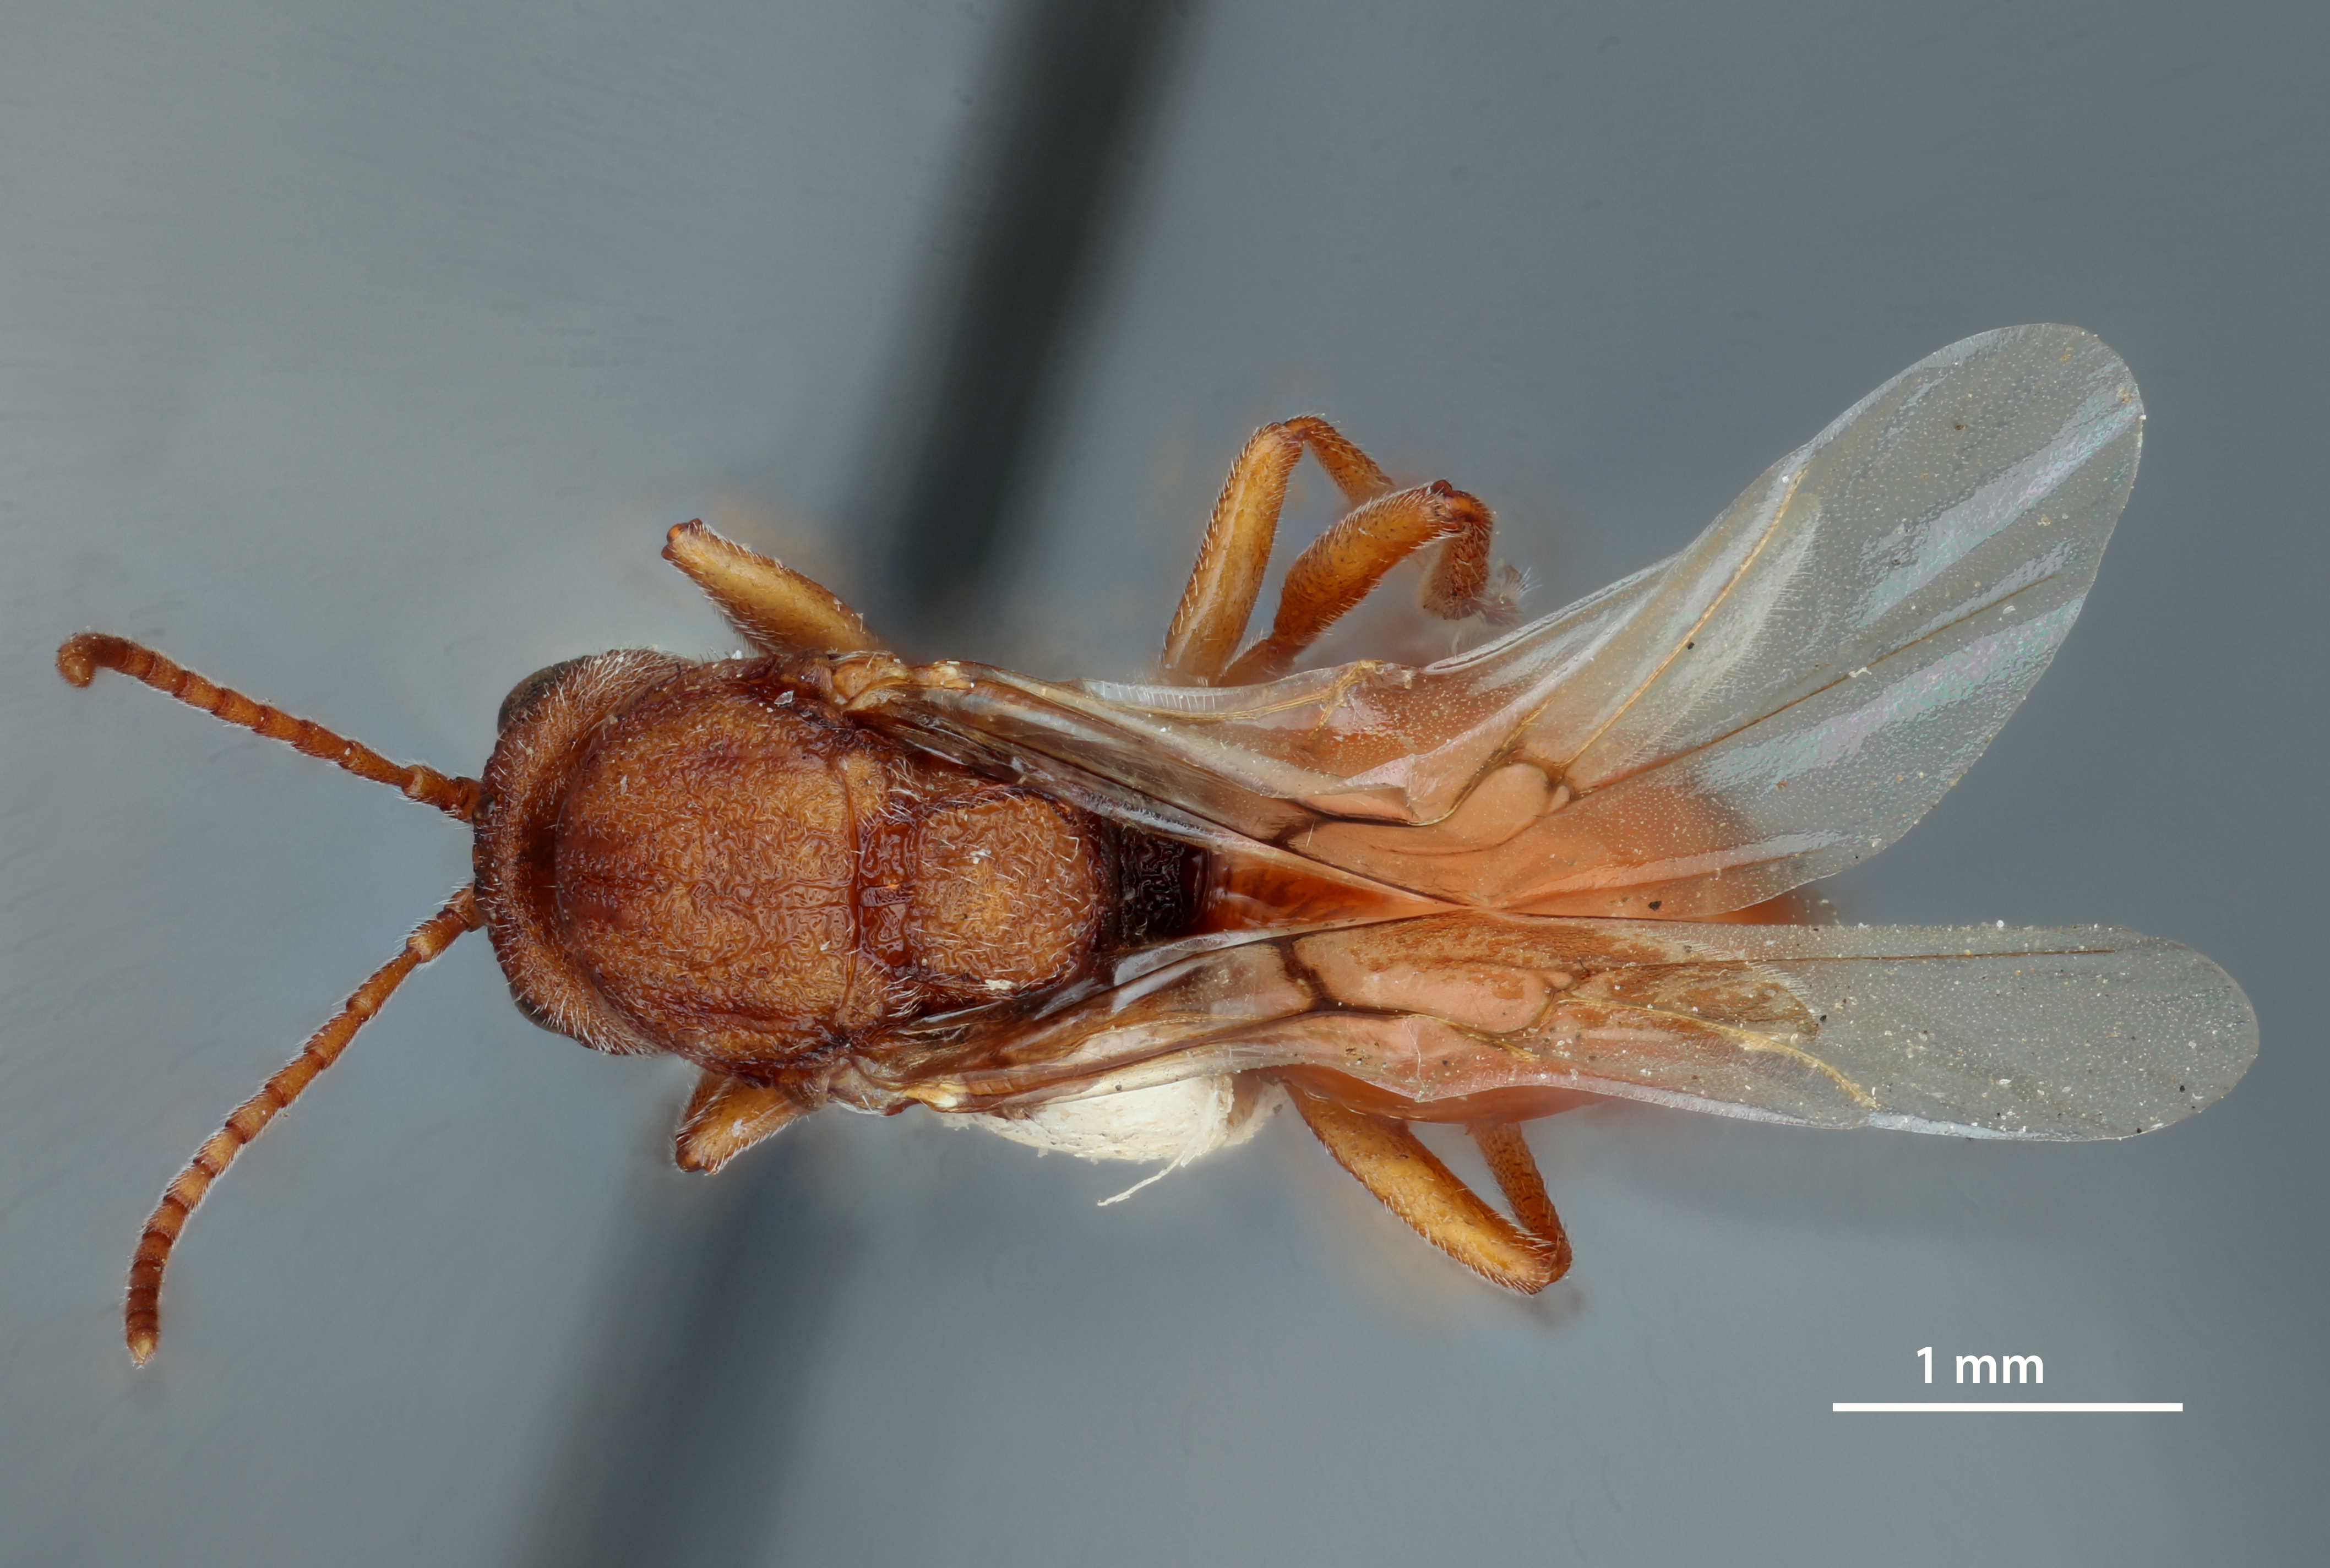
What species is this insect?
Callirhytis perrugosa
